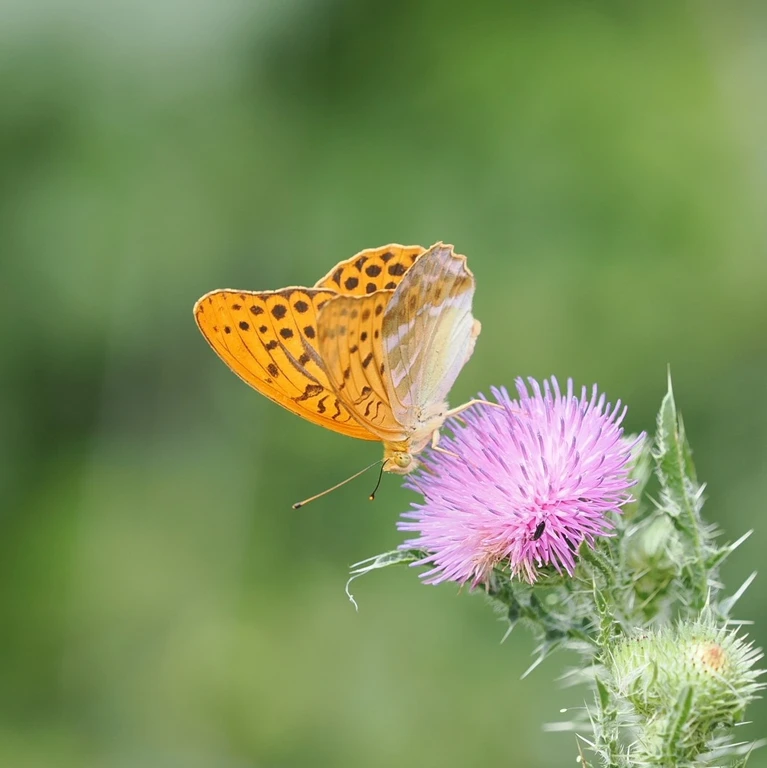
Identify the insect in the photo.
Argynnis paphia
